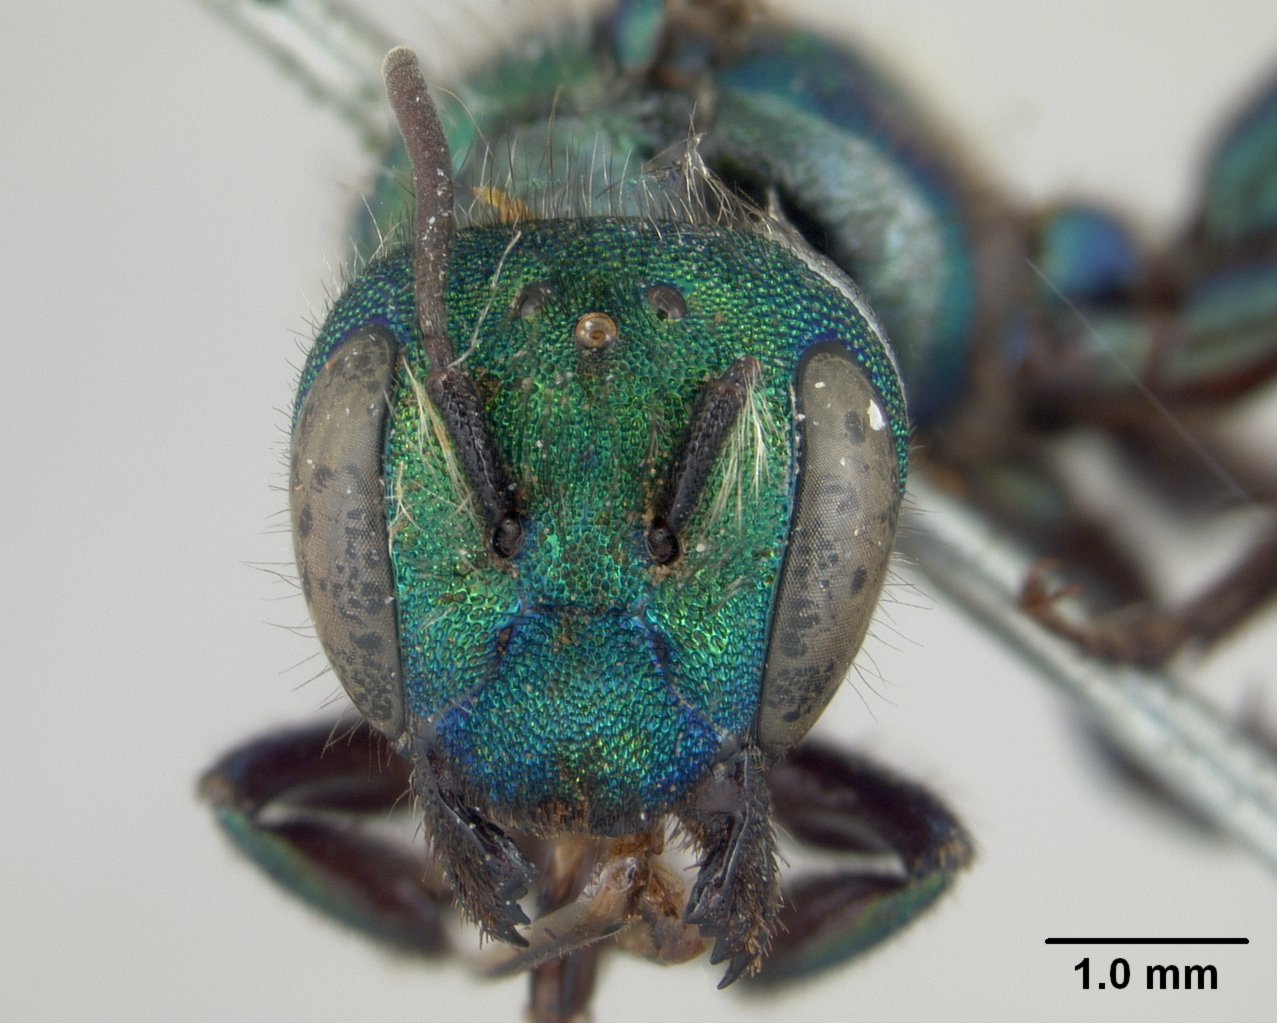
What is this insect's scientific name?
Osmia bruneri
